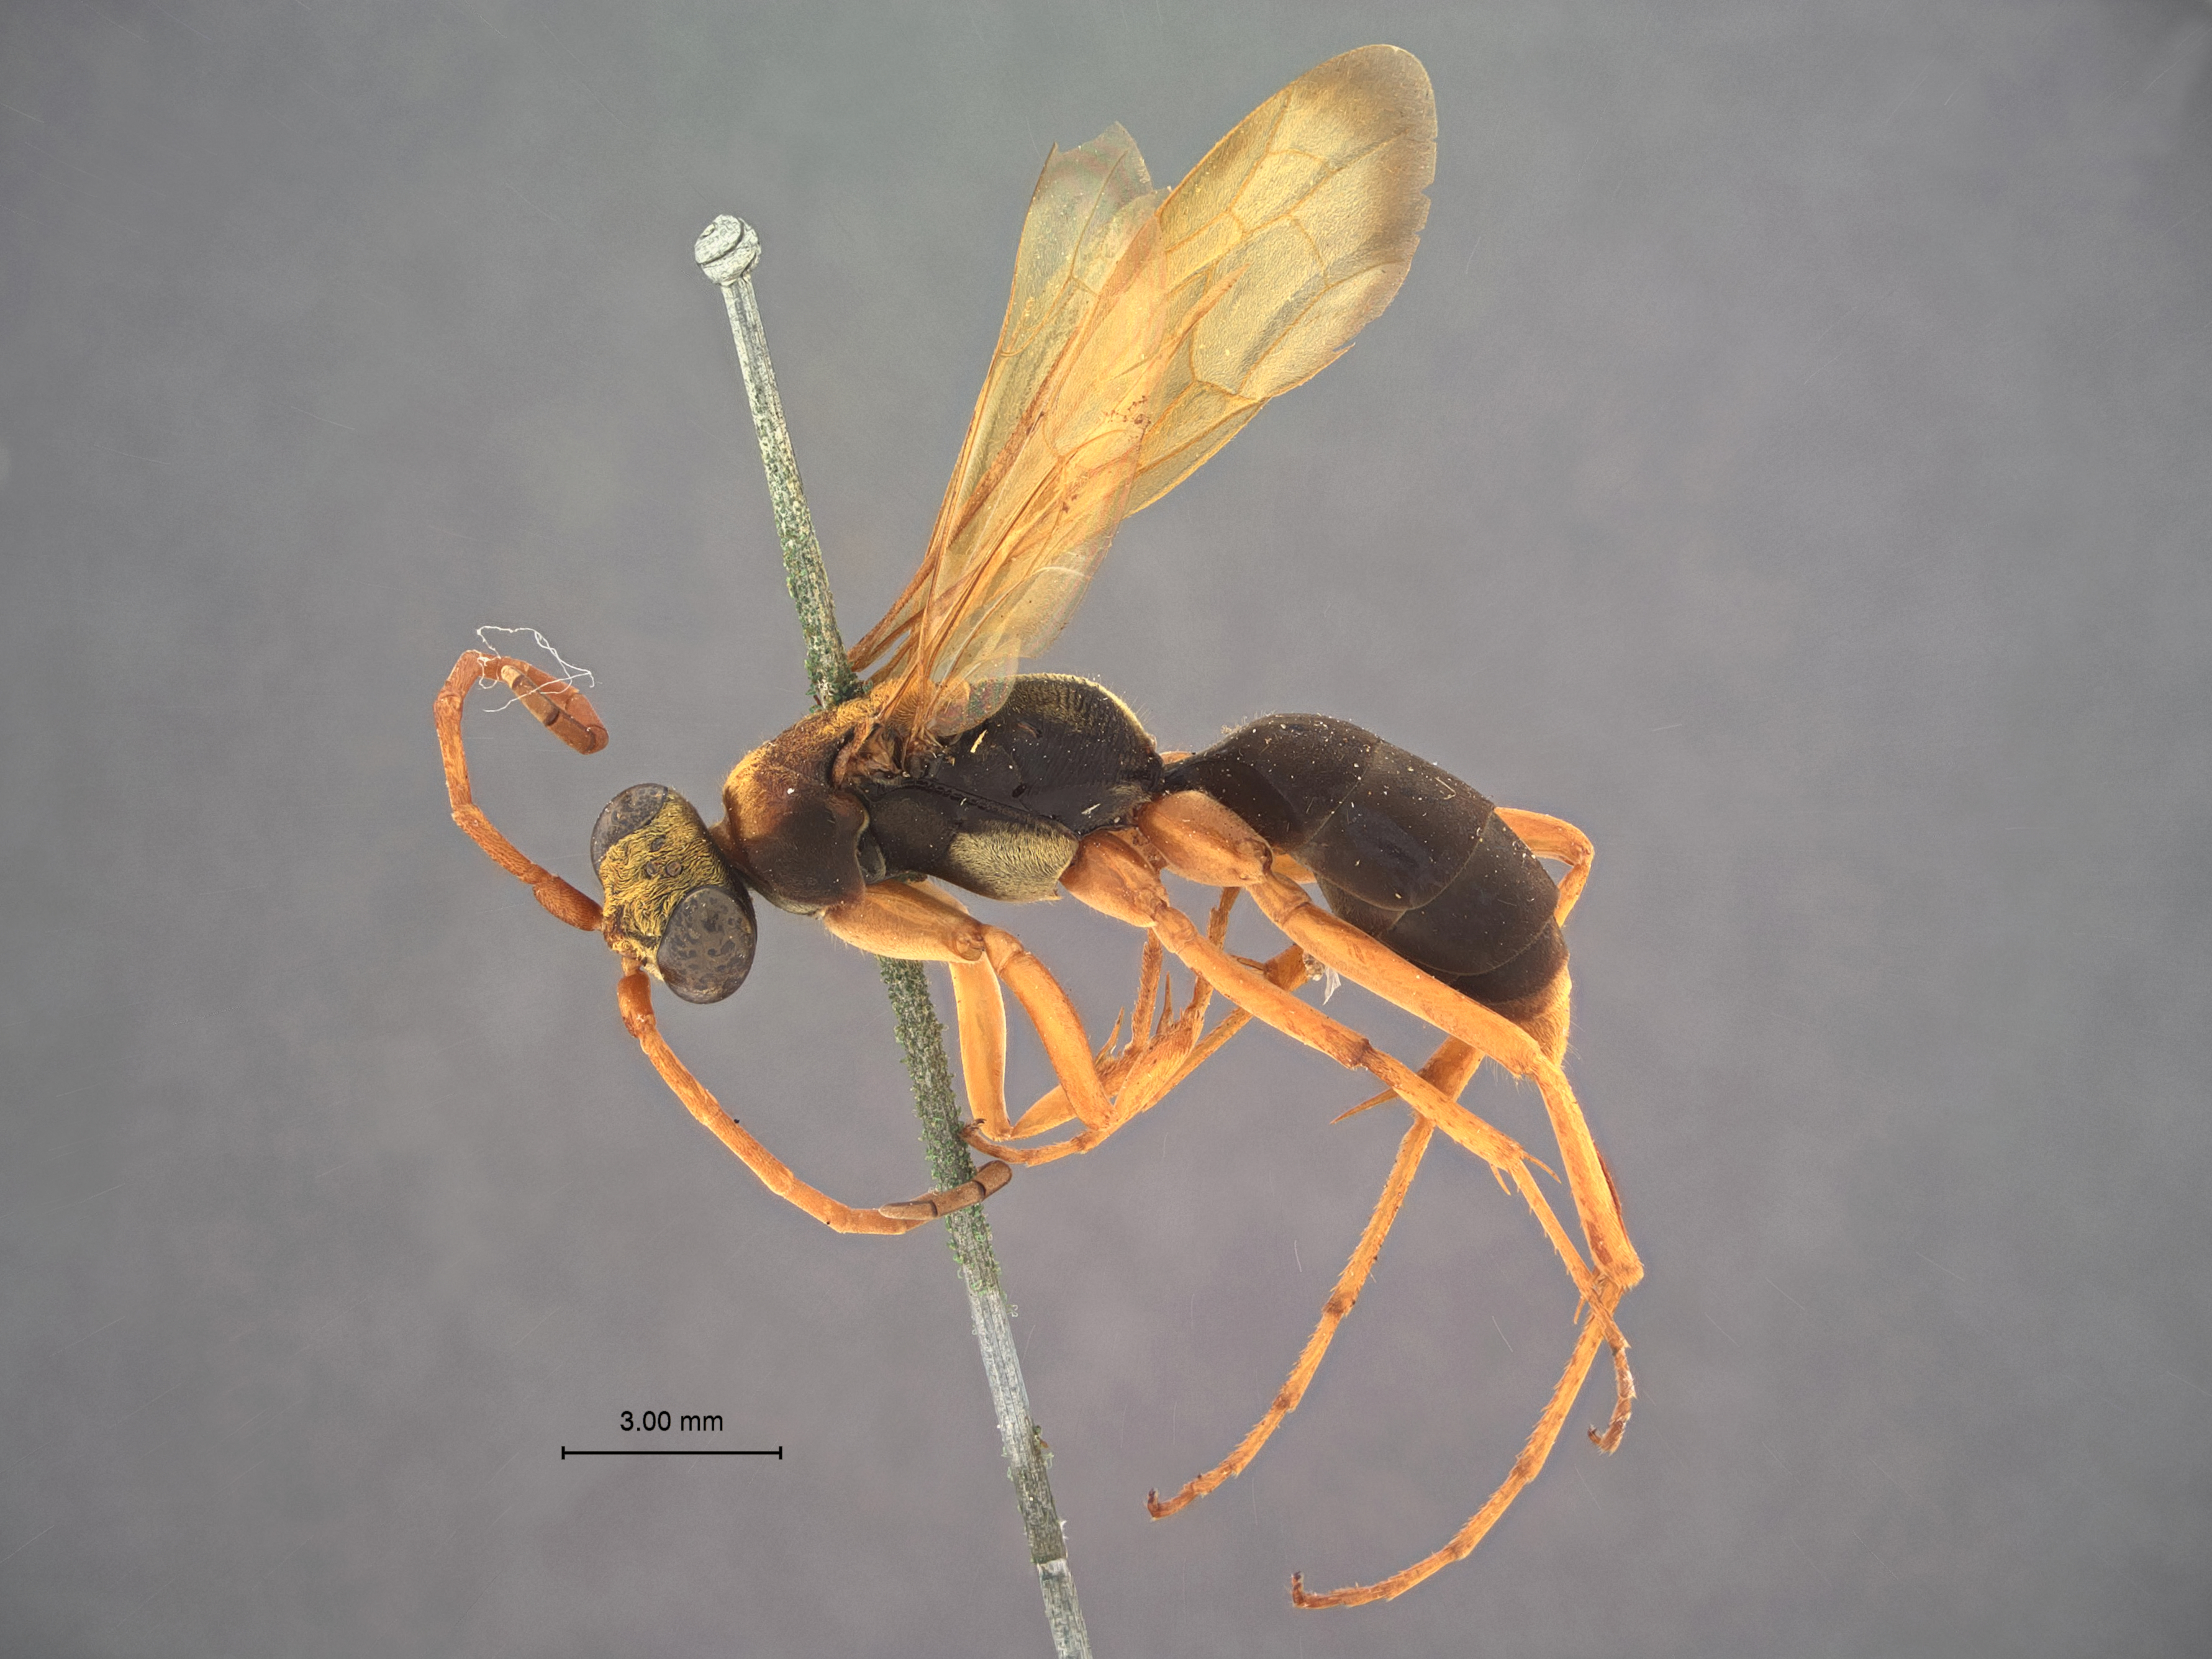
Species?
Dinagenia apollo
